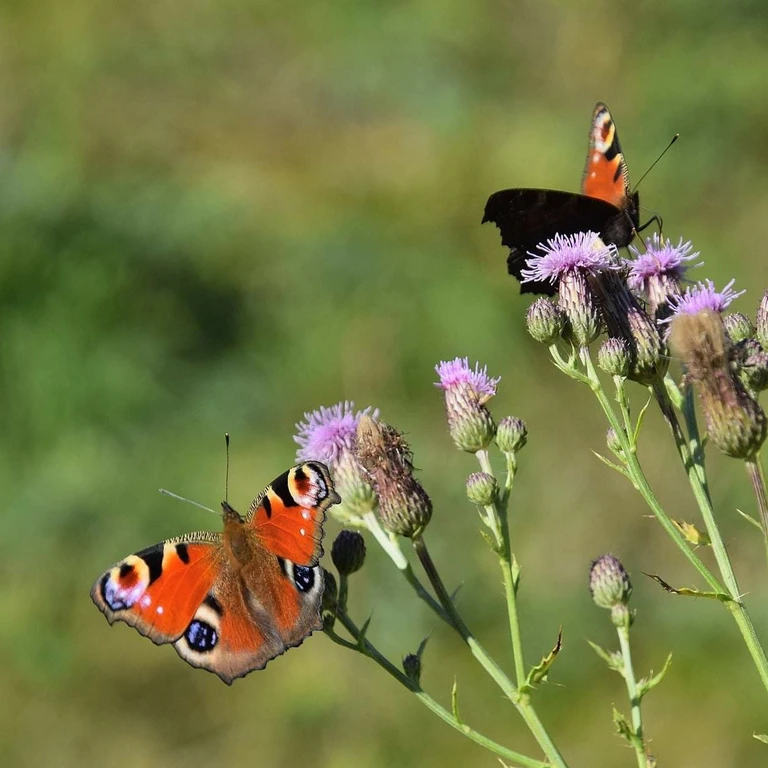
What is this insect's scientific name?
Aglais io
